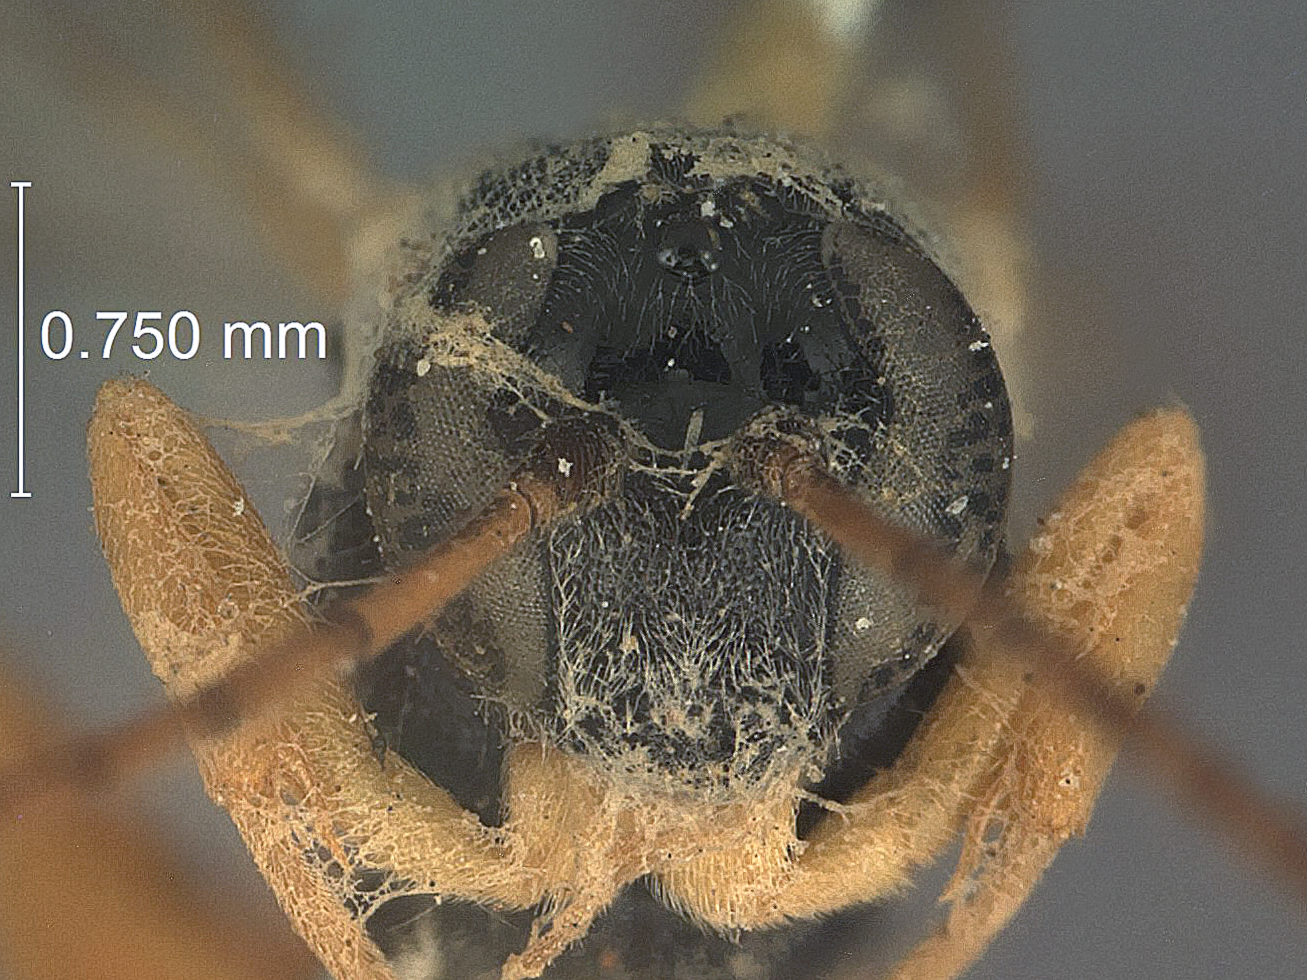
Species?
Nesopimpla naranyae
